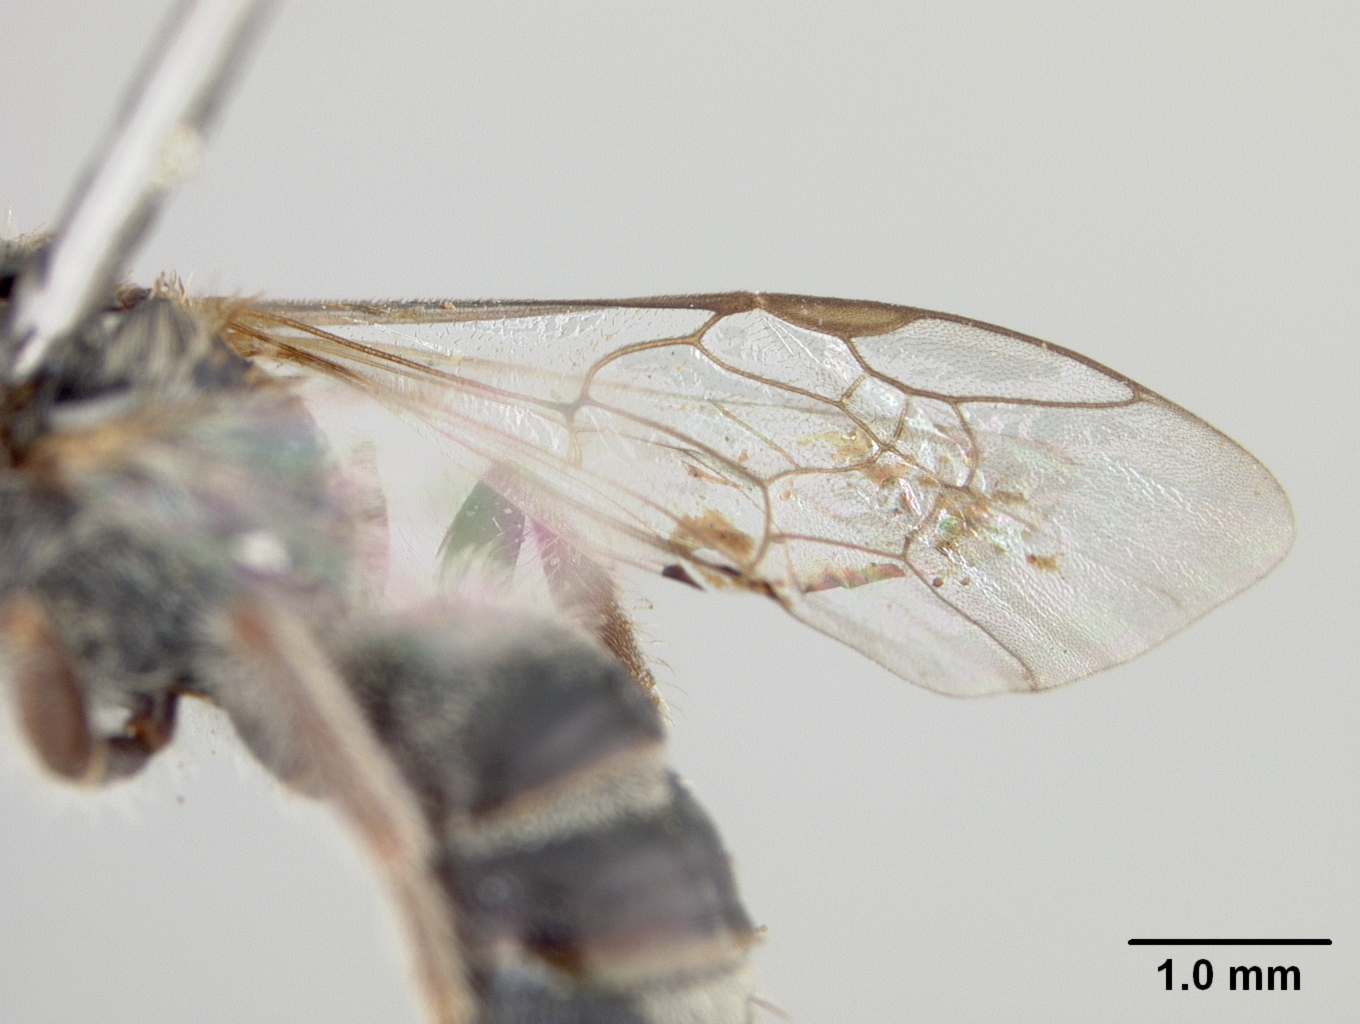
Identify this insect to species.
Halictus farquhari
